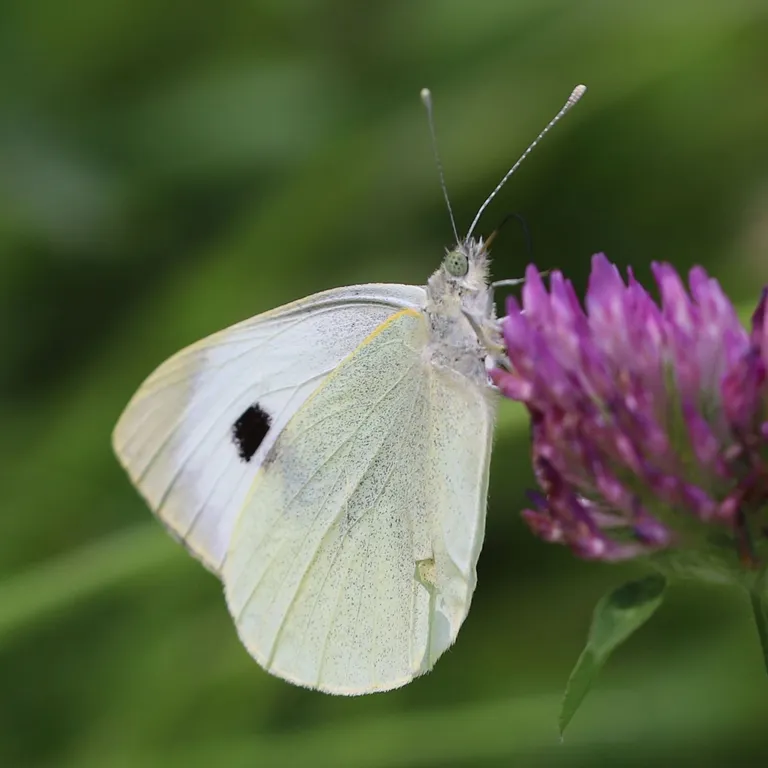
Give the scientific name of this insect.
Pieris brassicae
